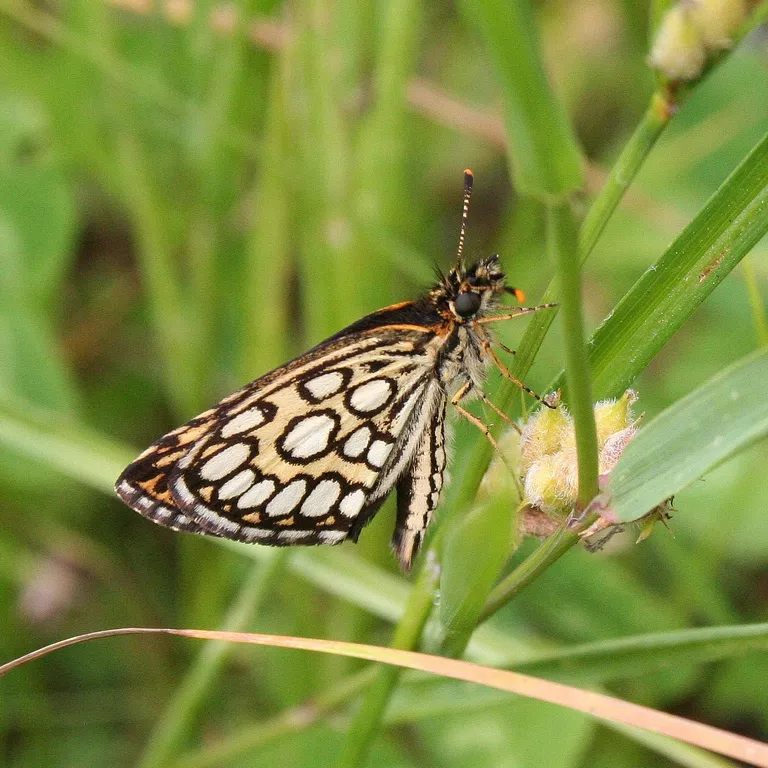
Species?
Heteropterus morpheus
